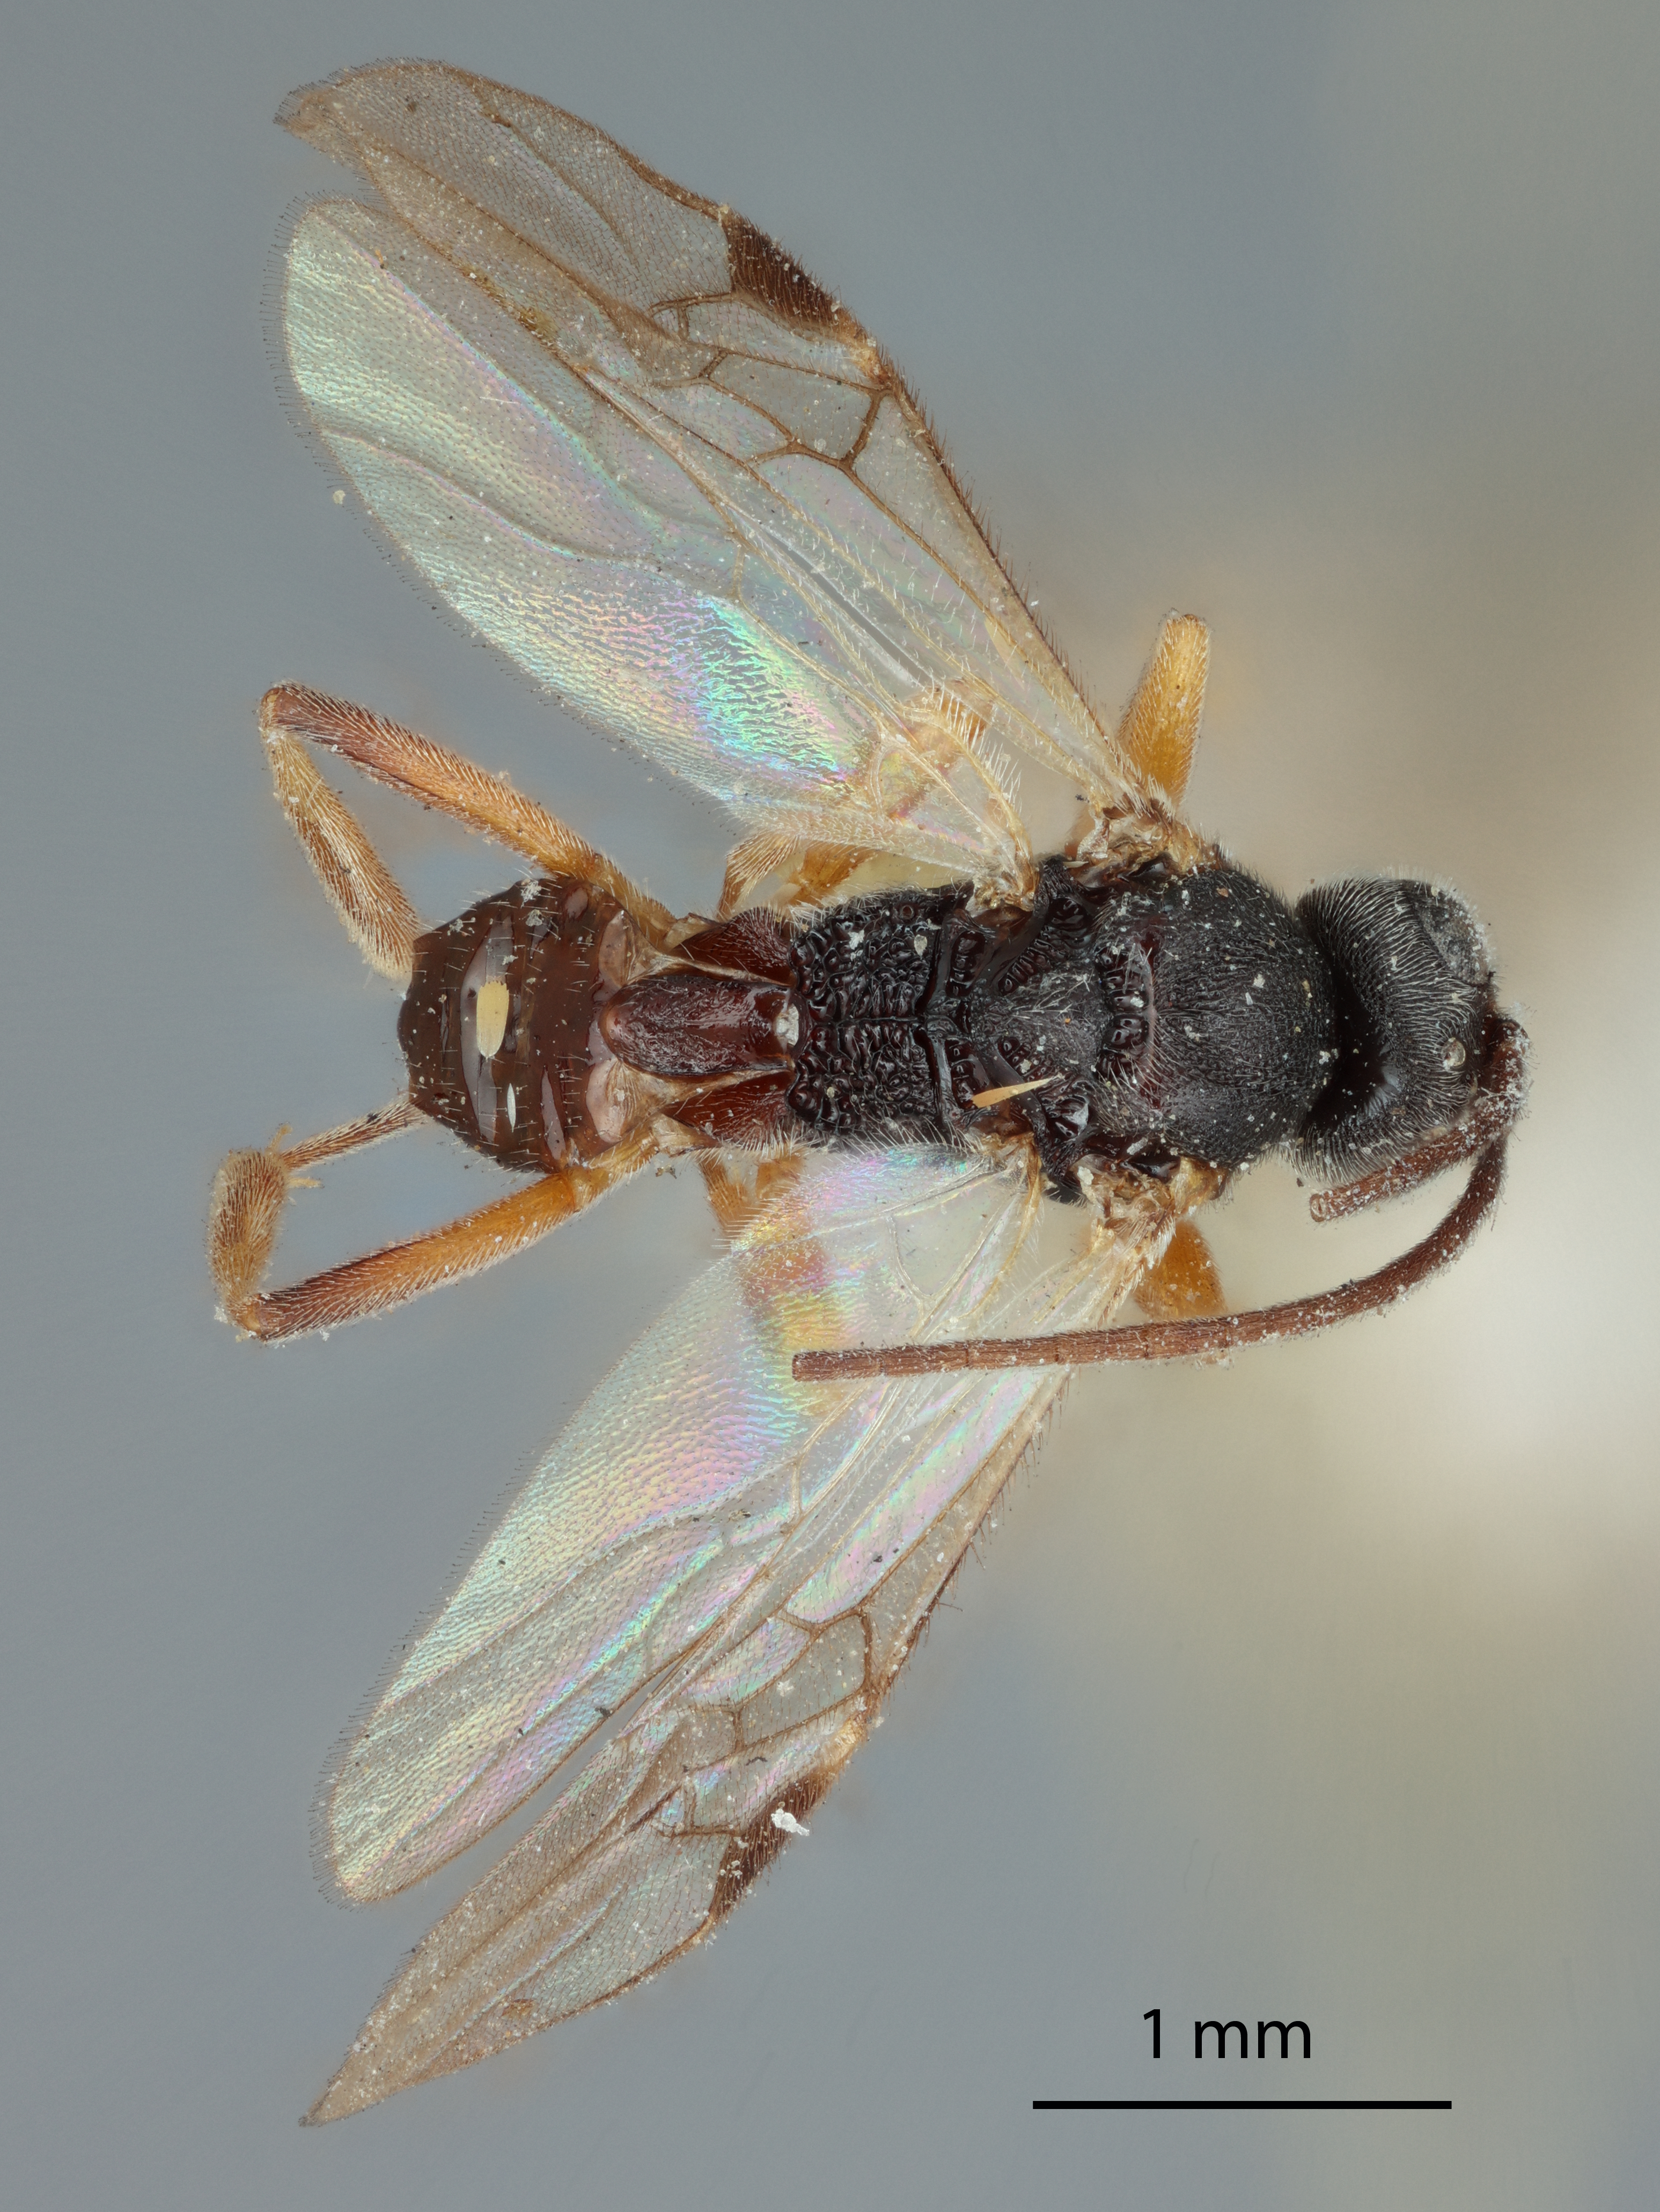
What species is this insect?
Microplitis montanus
